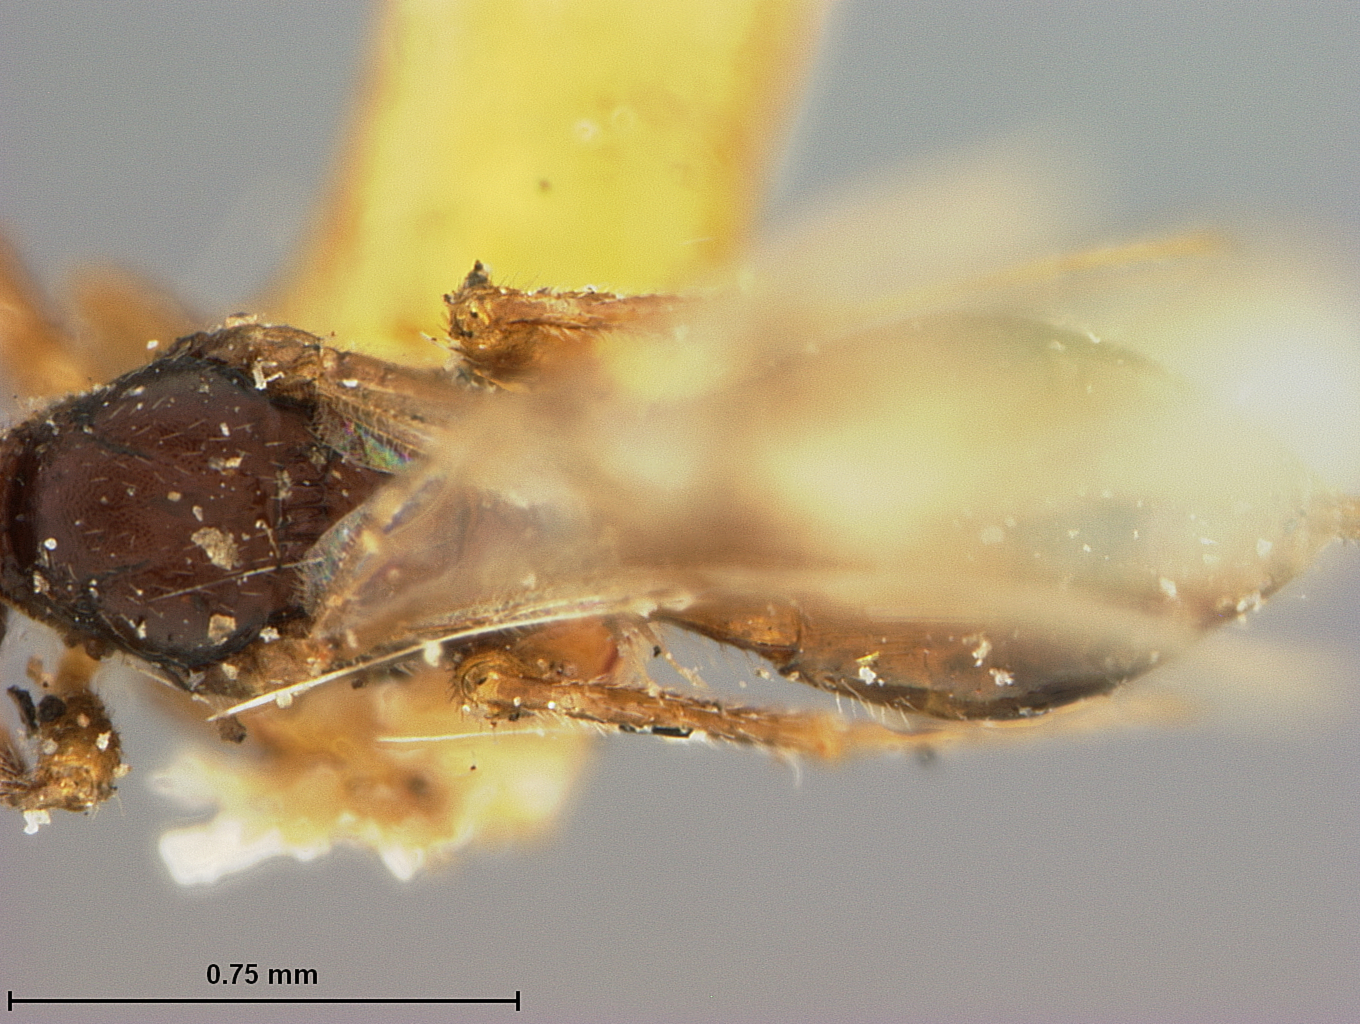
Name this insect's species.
Caenophanes atrata
